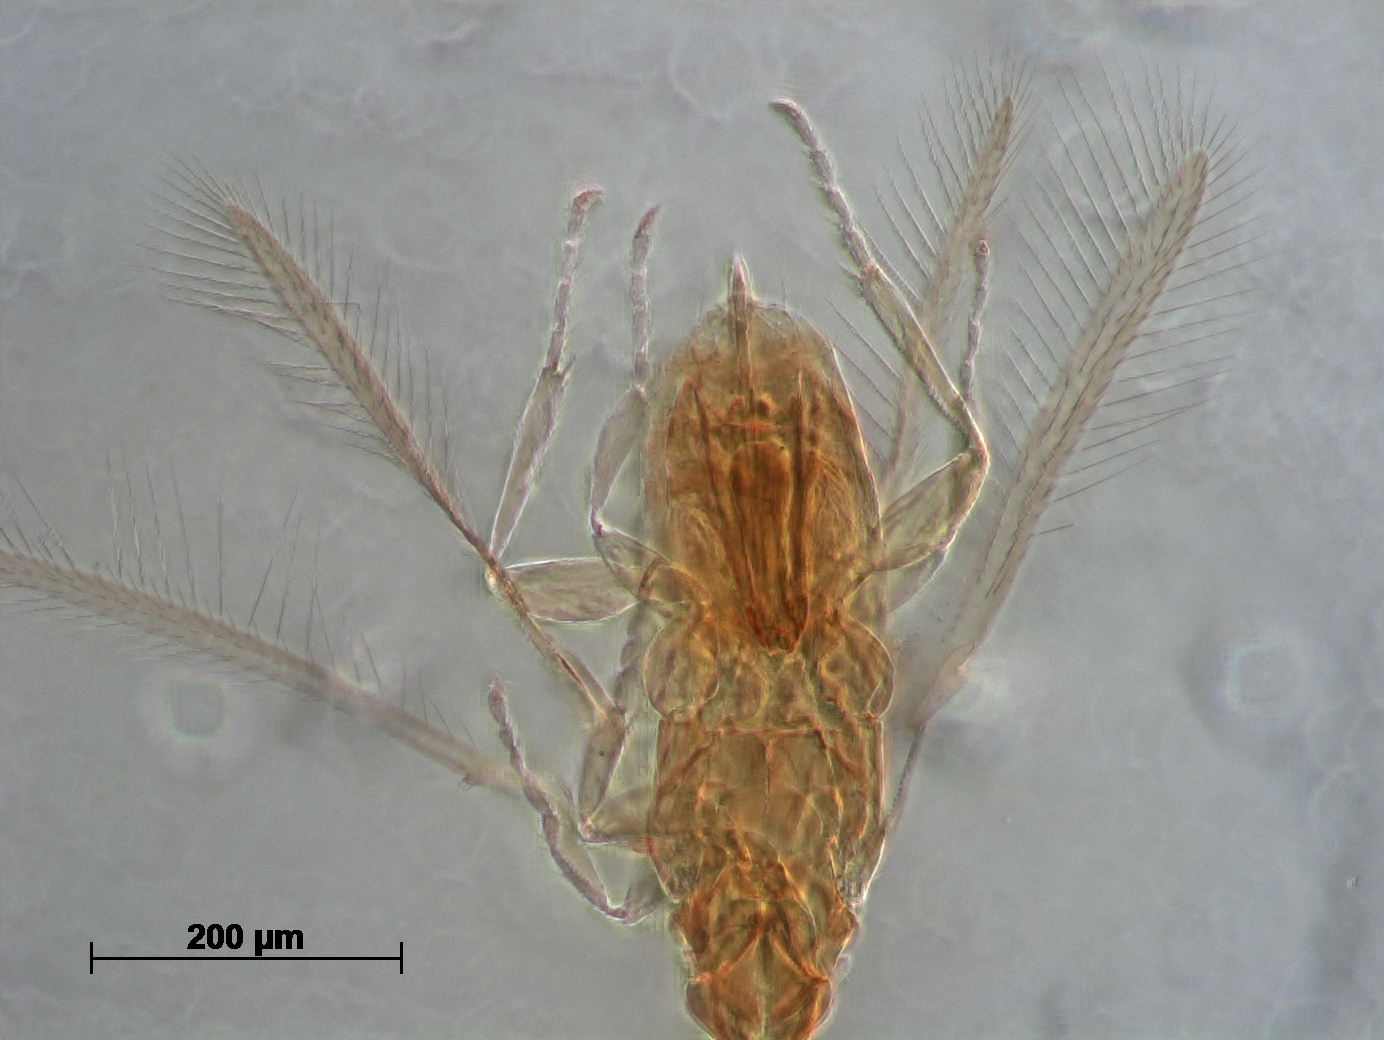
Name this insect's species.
Platypatasson fransseni
